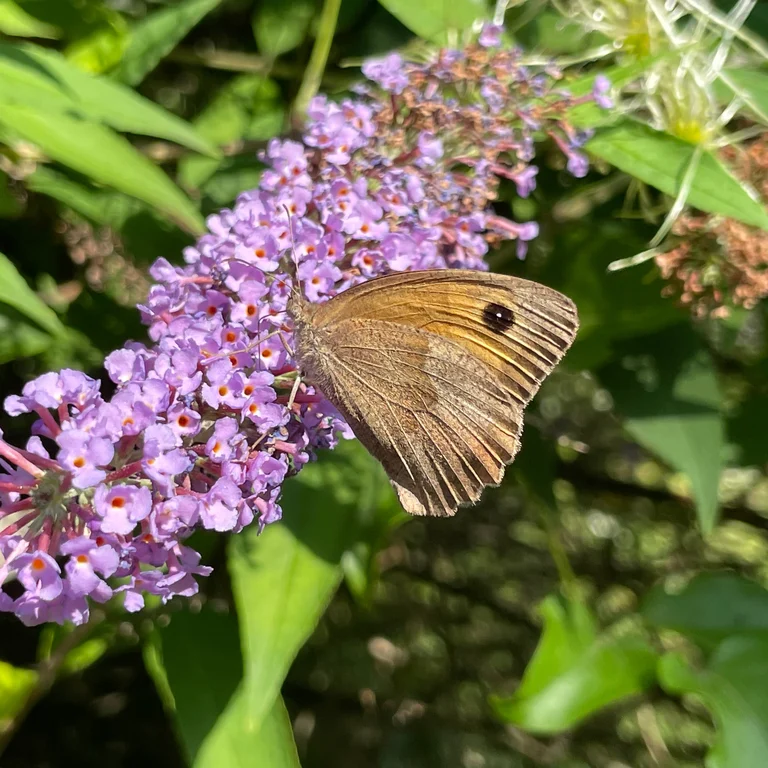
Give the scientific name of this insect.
Maniola jurtina
